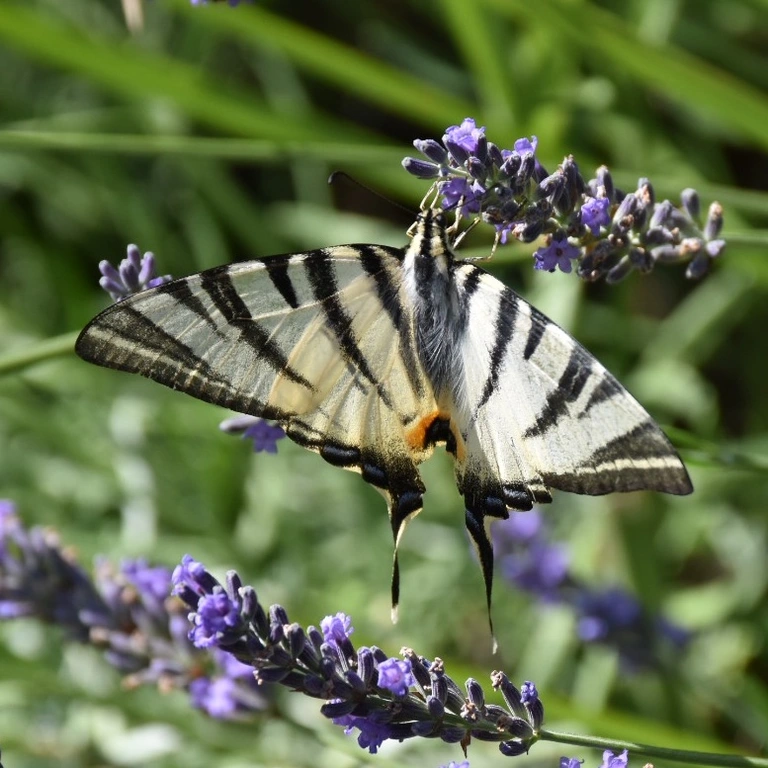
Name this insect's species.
Iphiclides podalirius
